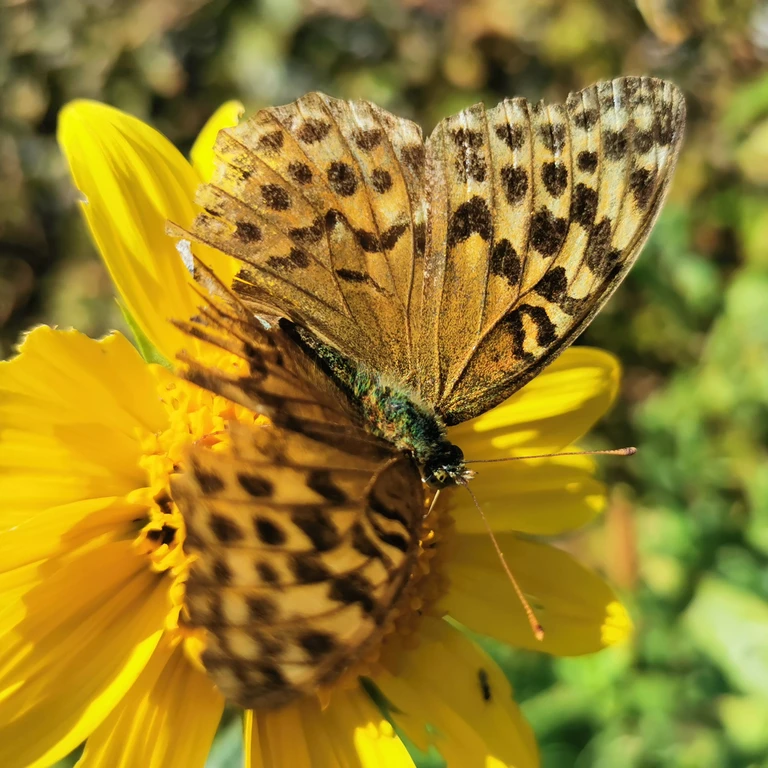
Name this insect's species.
Argynnis paphia
